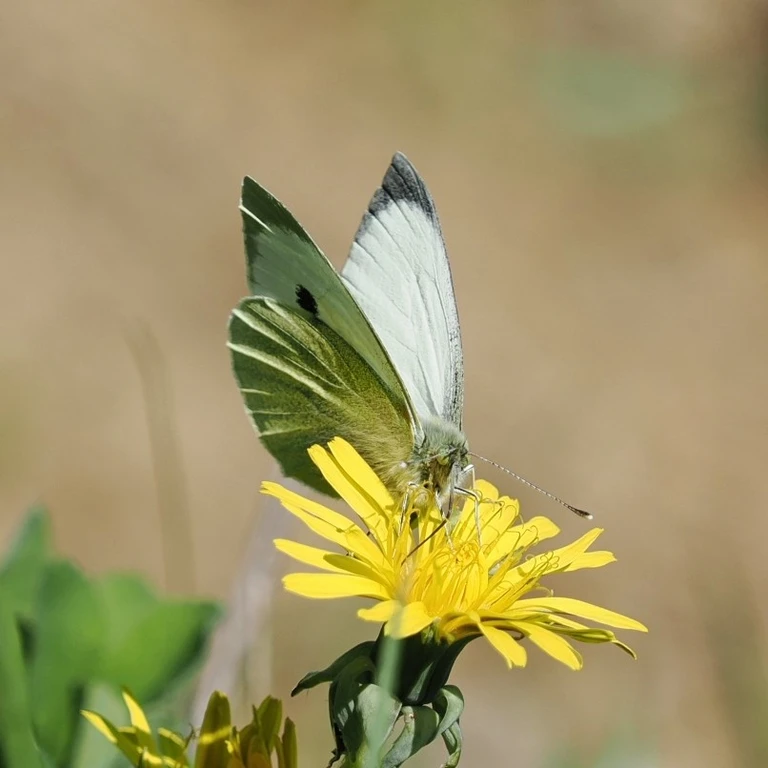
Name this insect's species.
Pieris brassicae
